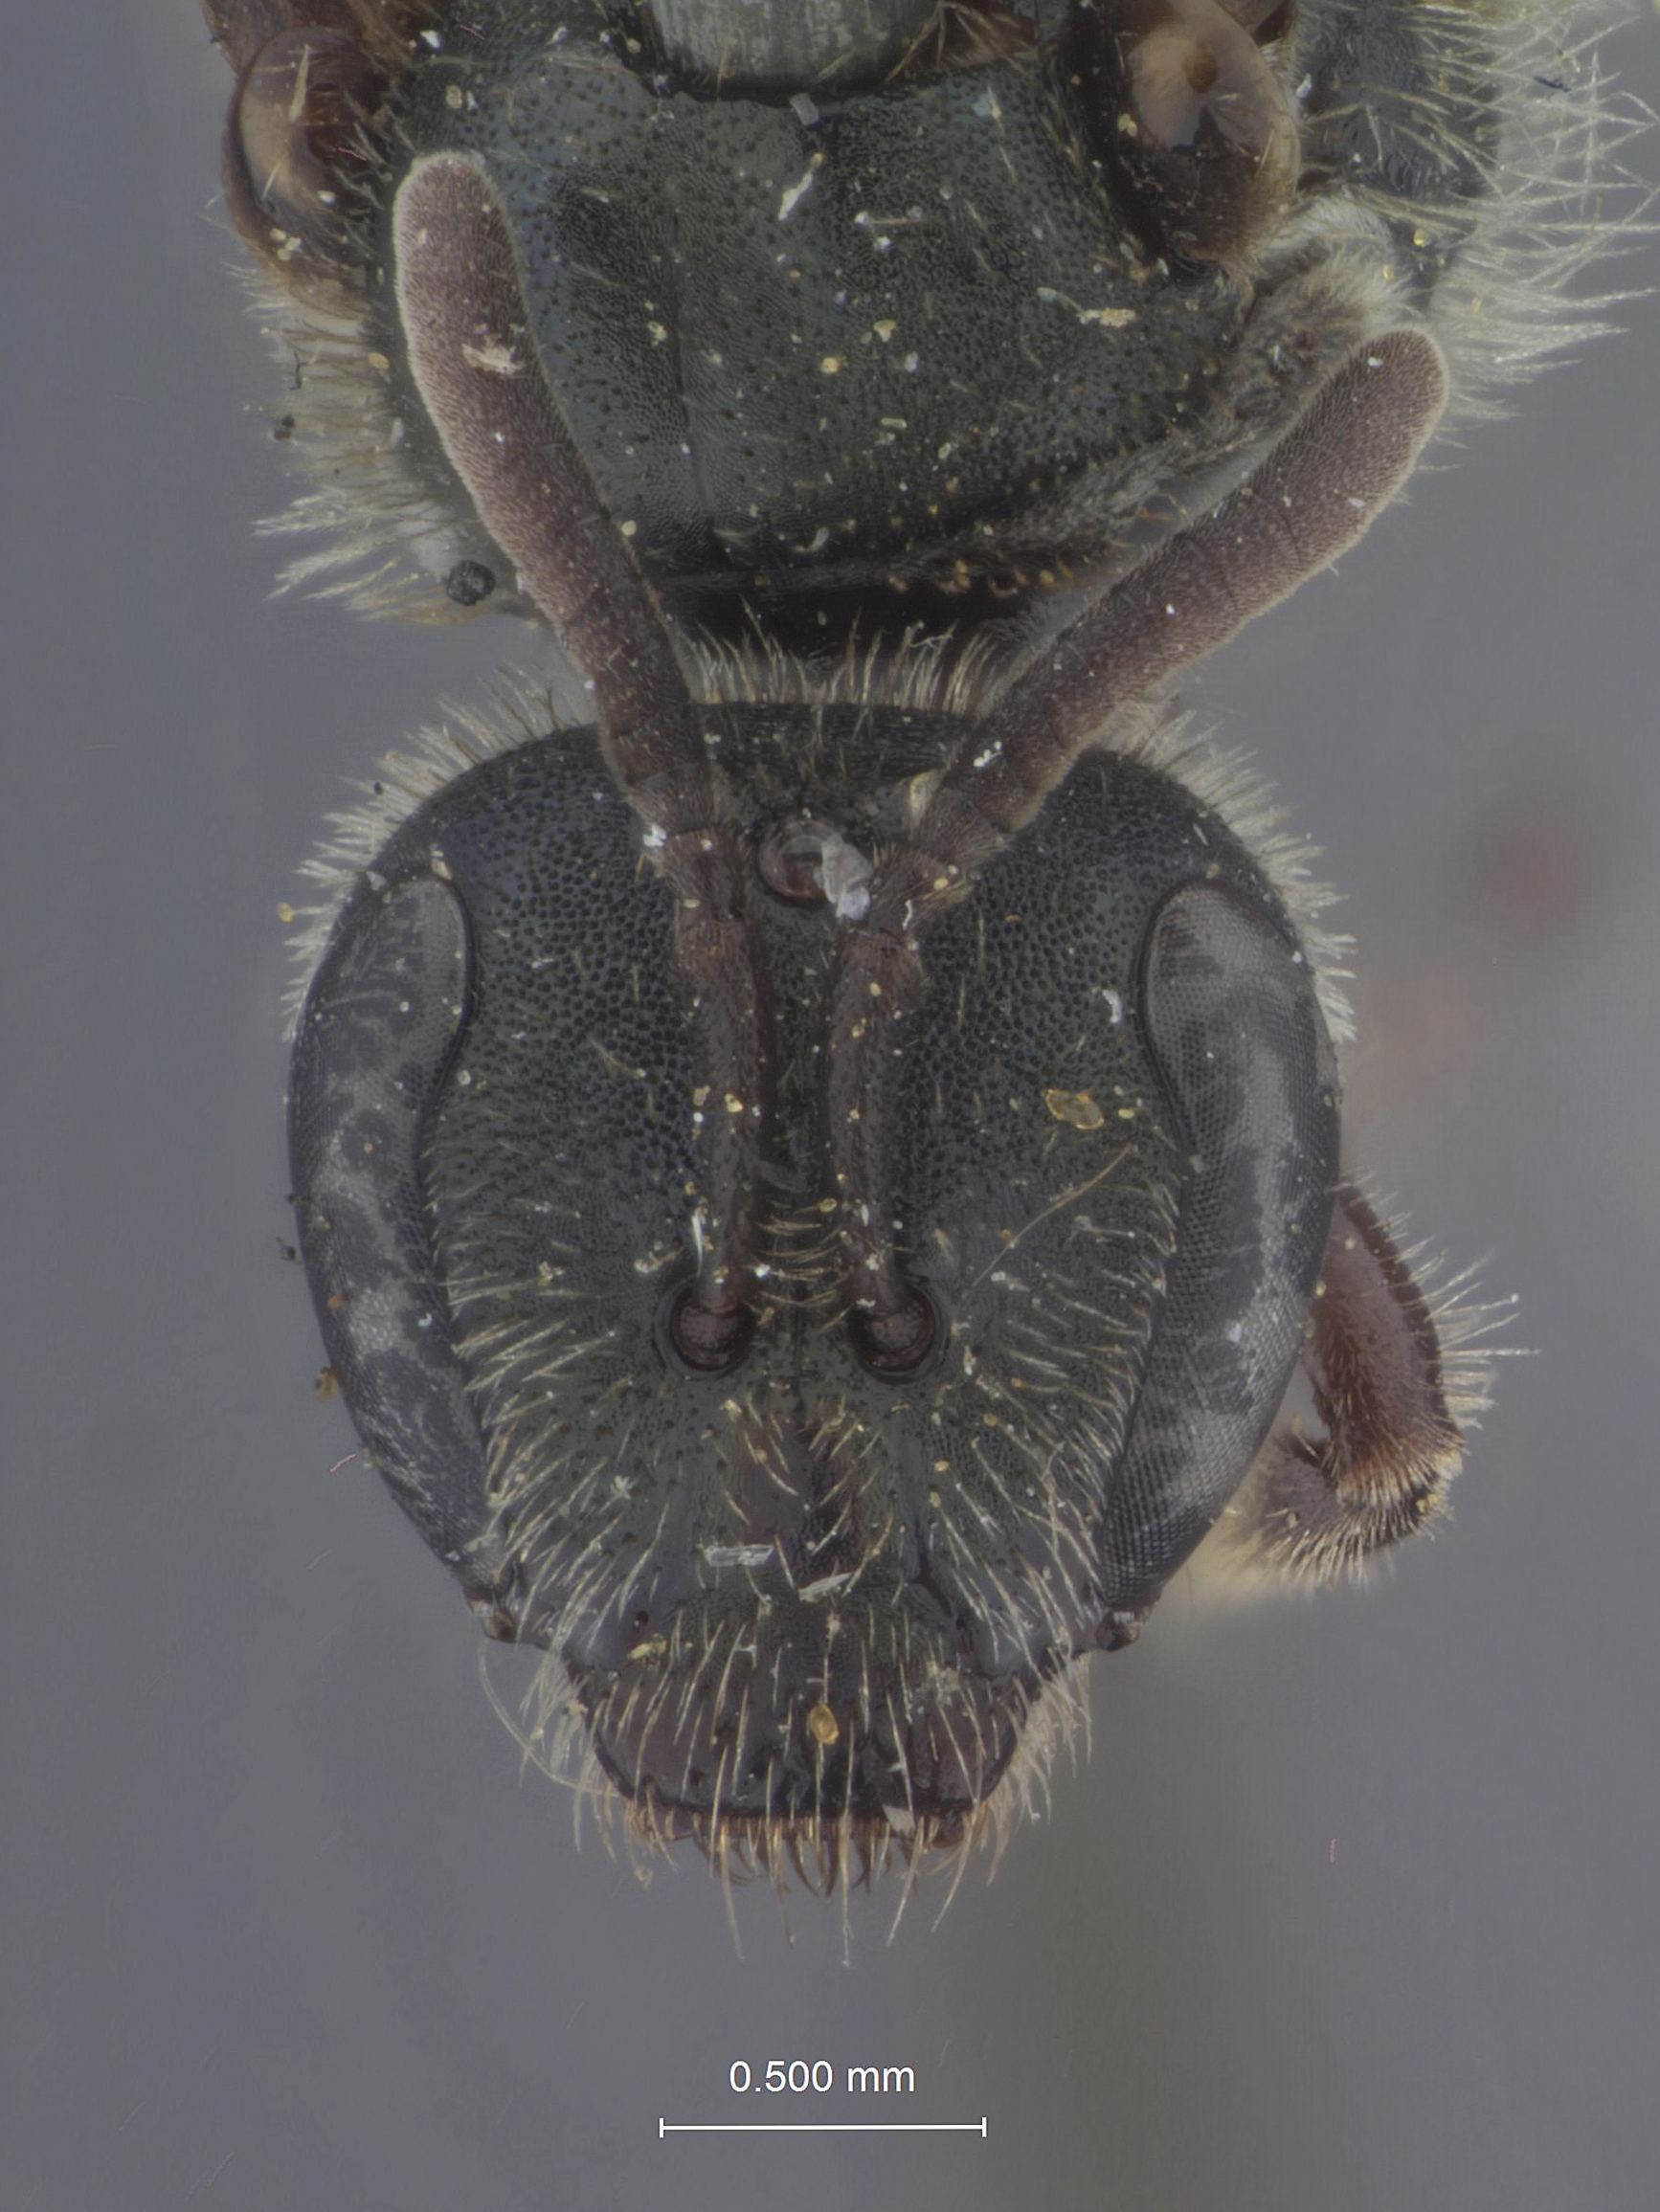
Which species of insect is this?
Halictus hemimelas
